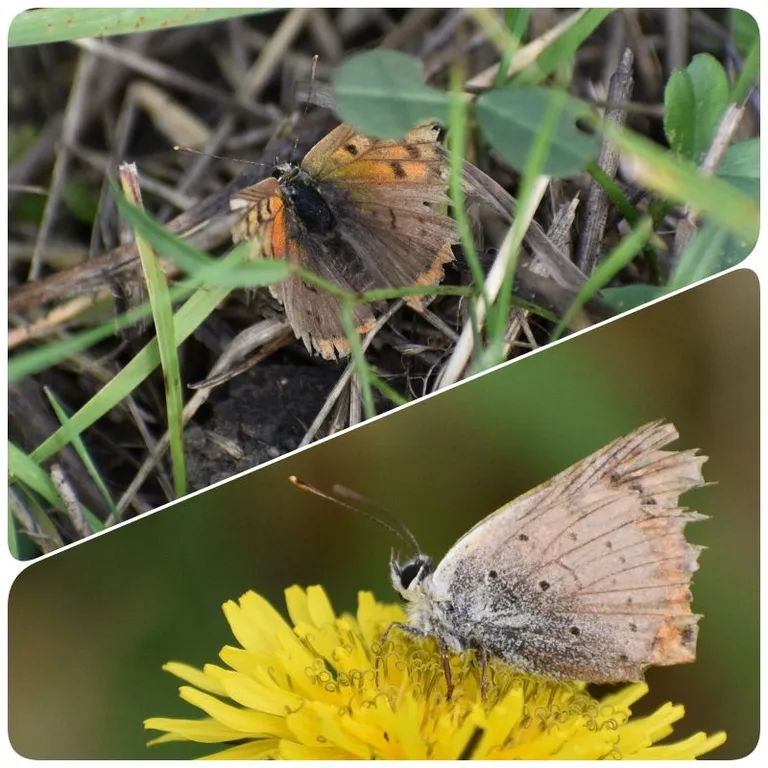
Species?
Lycaena phlaeas
